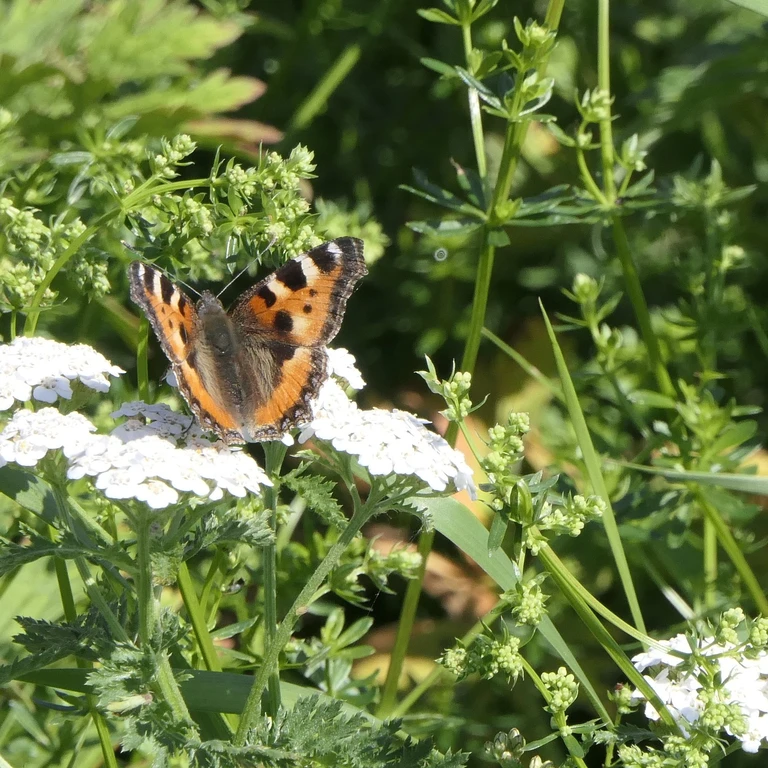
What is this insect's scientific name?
Aglais urticae
